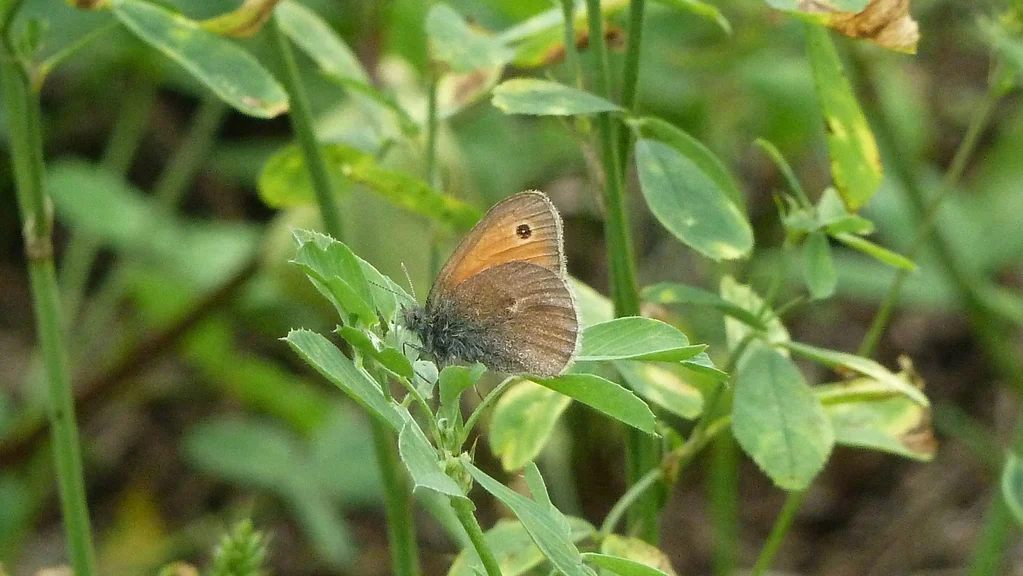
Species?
Coenonympha pamphilus
